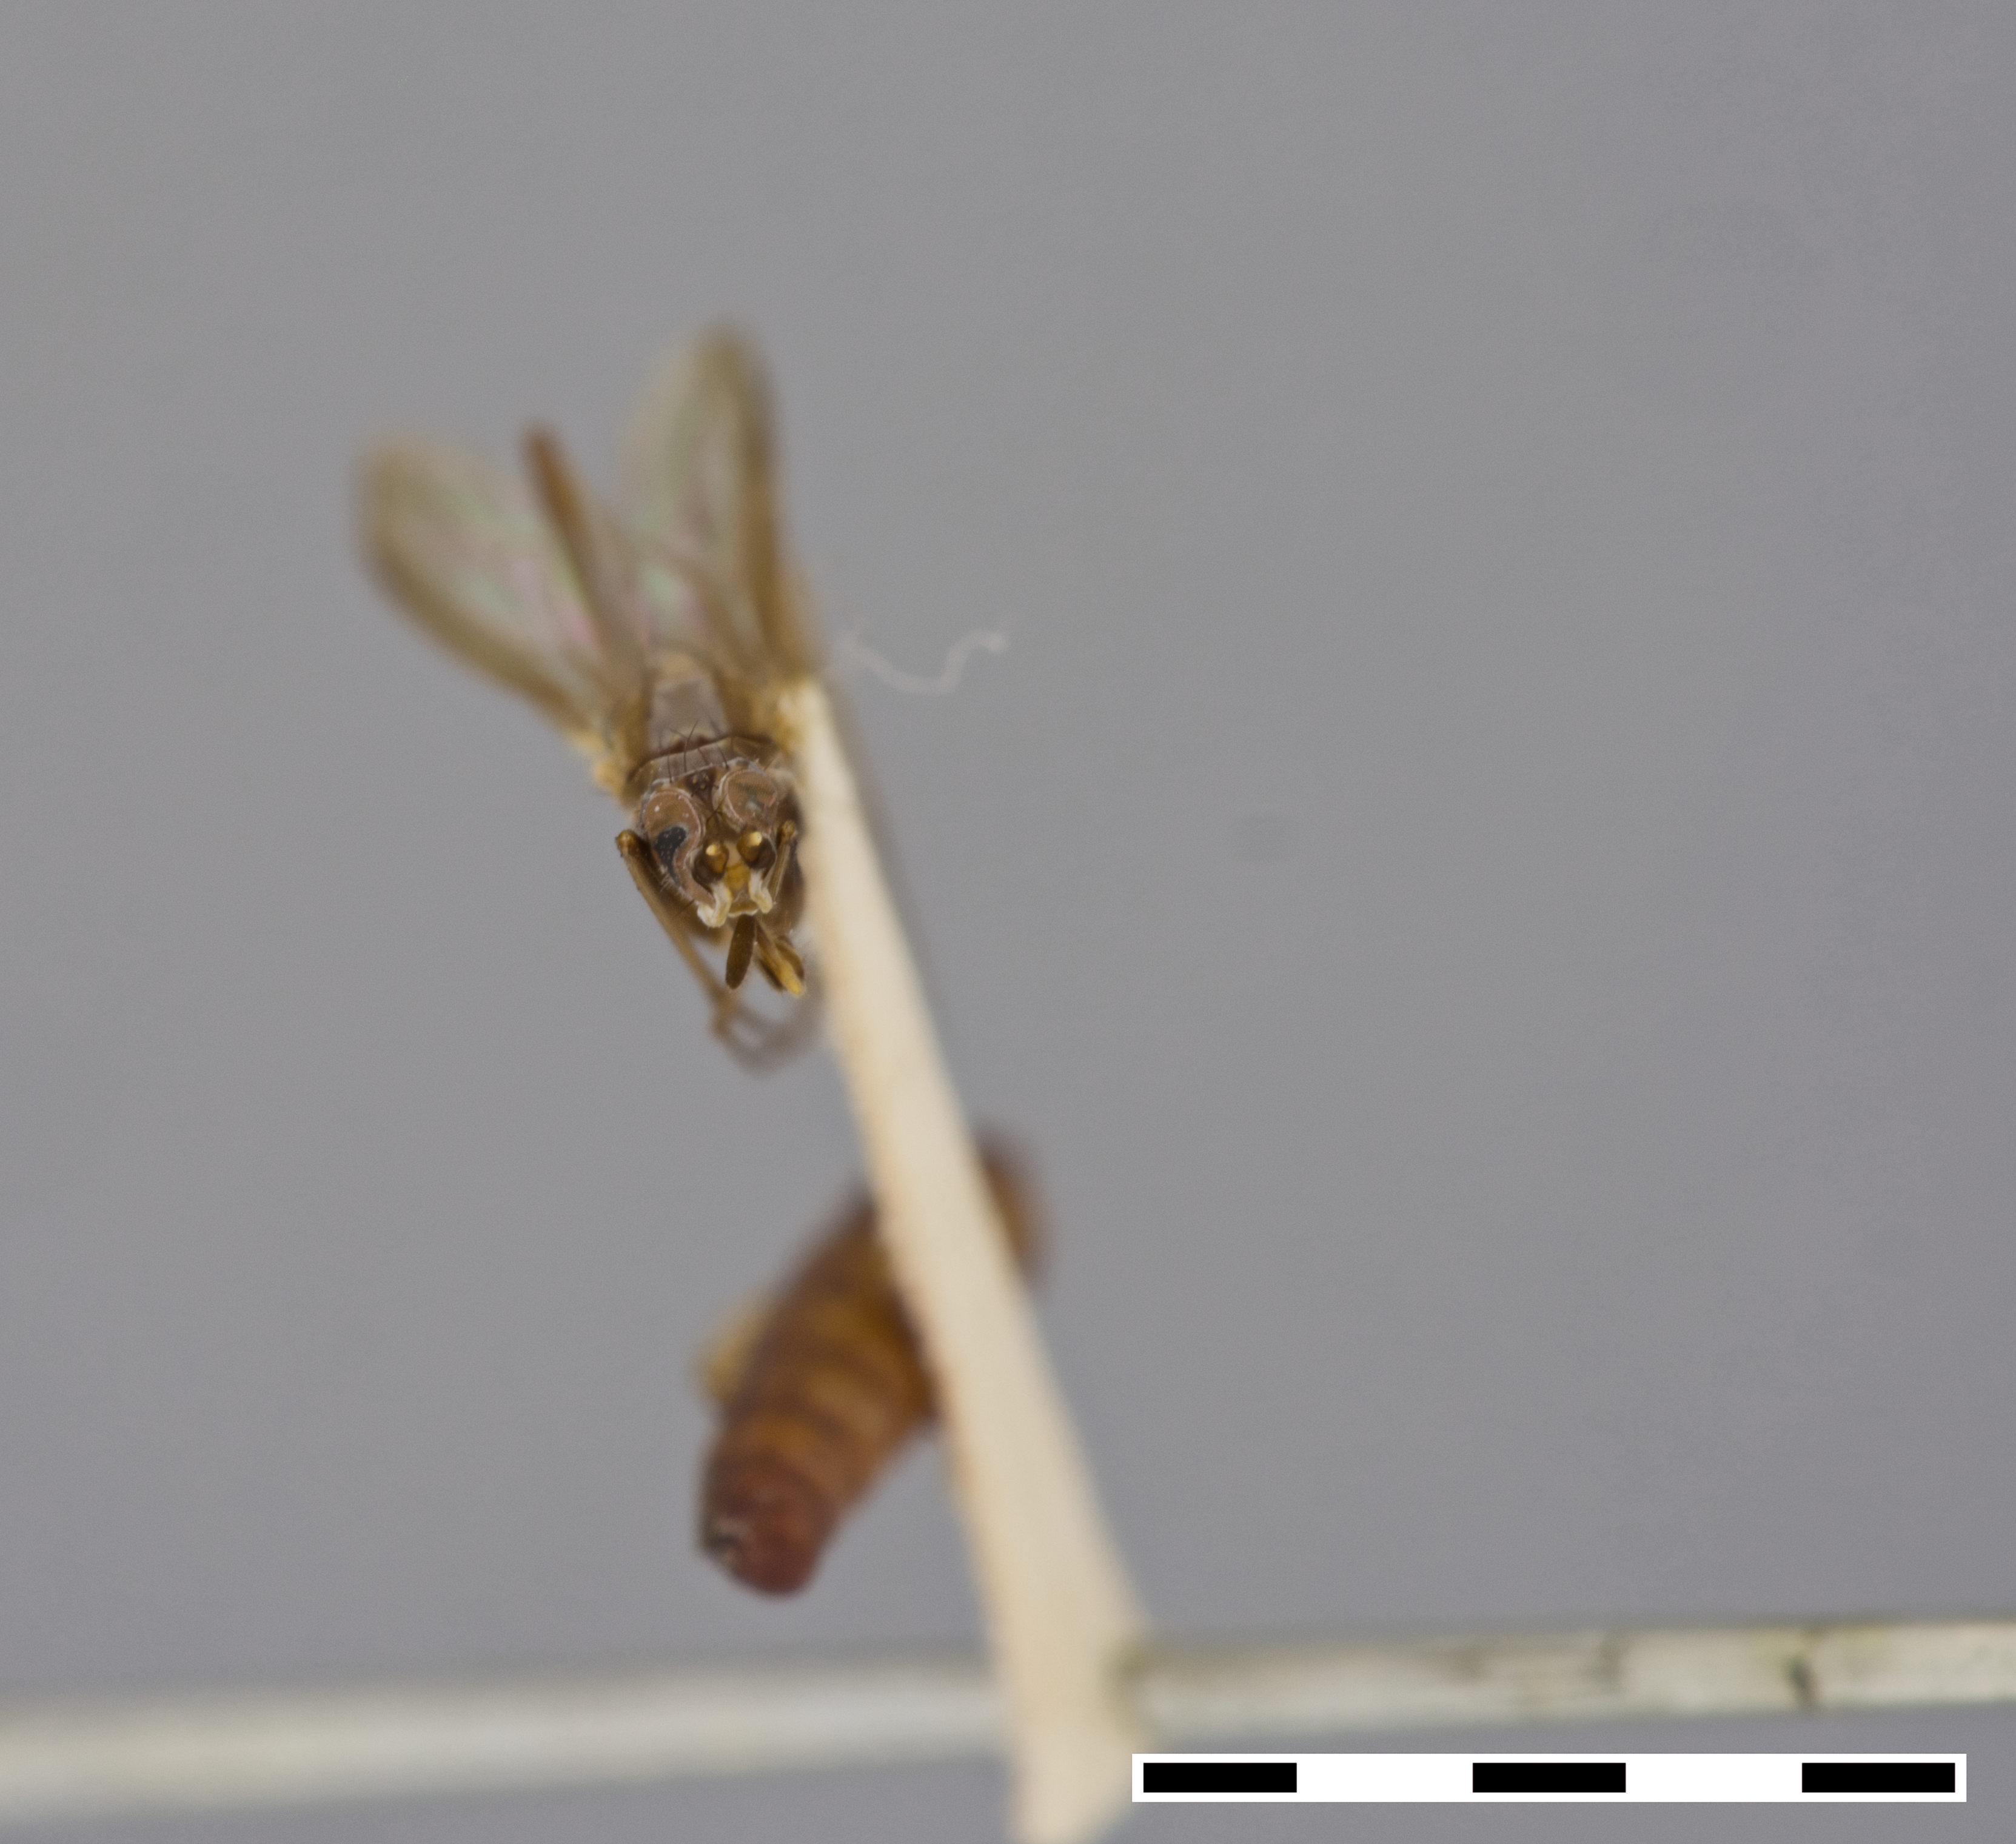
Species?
Chaetonerius comperei
